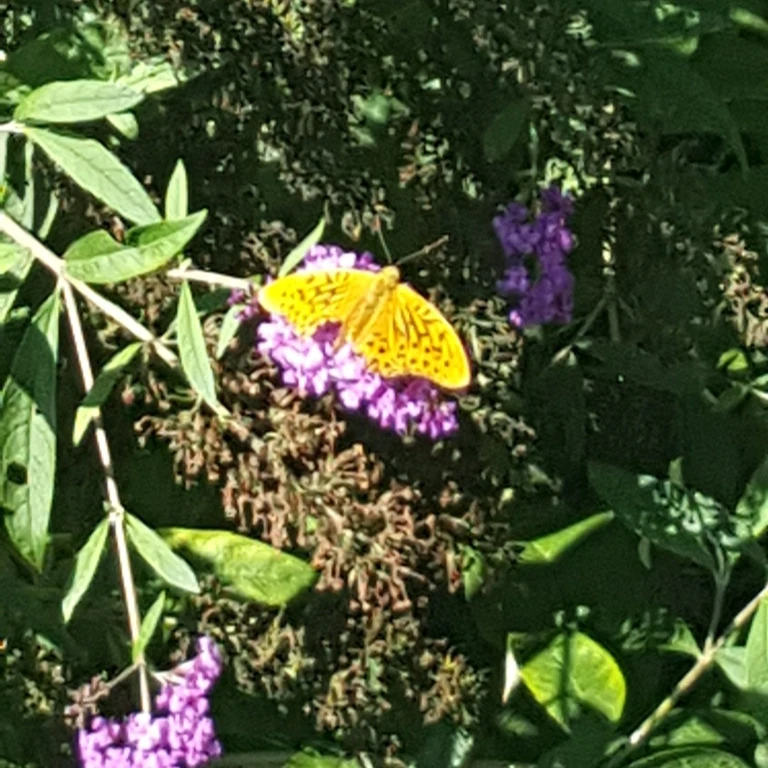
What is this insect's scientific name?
Argynnis paphia
